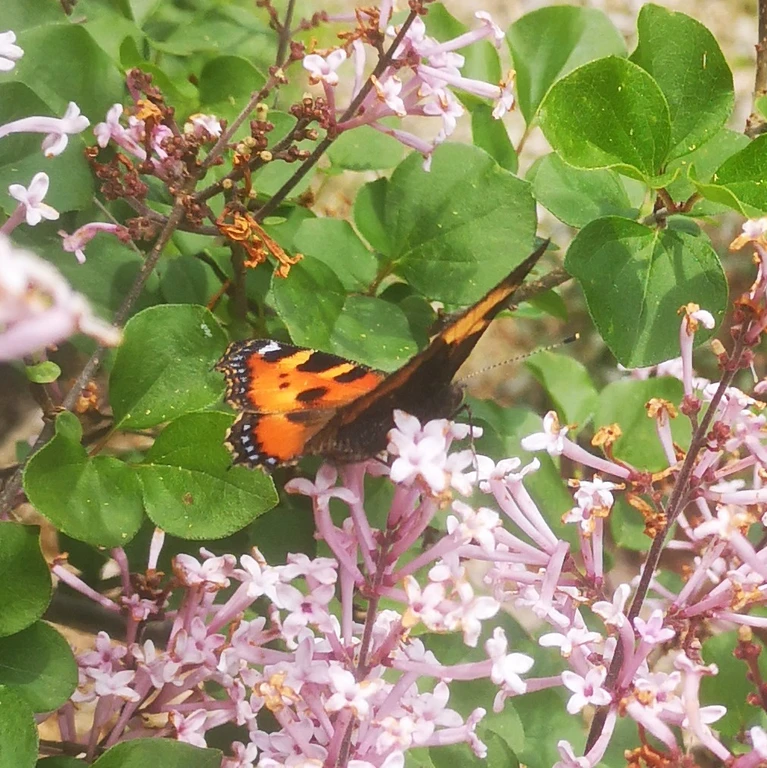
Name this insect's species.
Aglais urticae
